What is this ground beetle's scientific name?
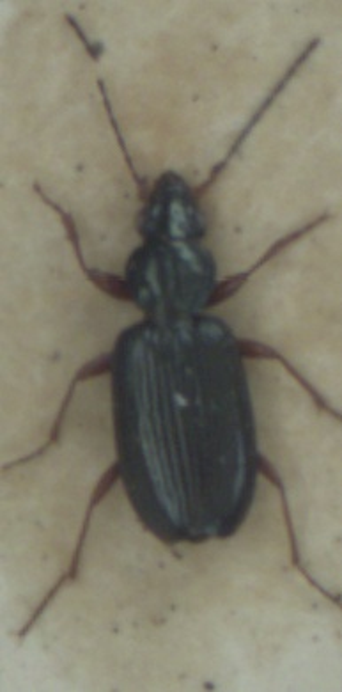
Bembidion decorum
